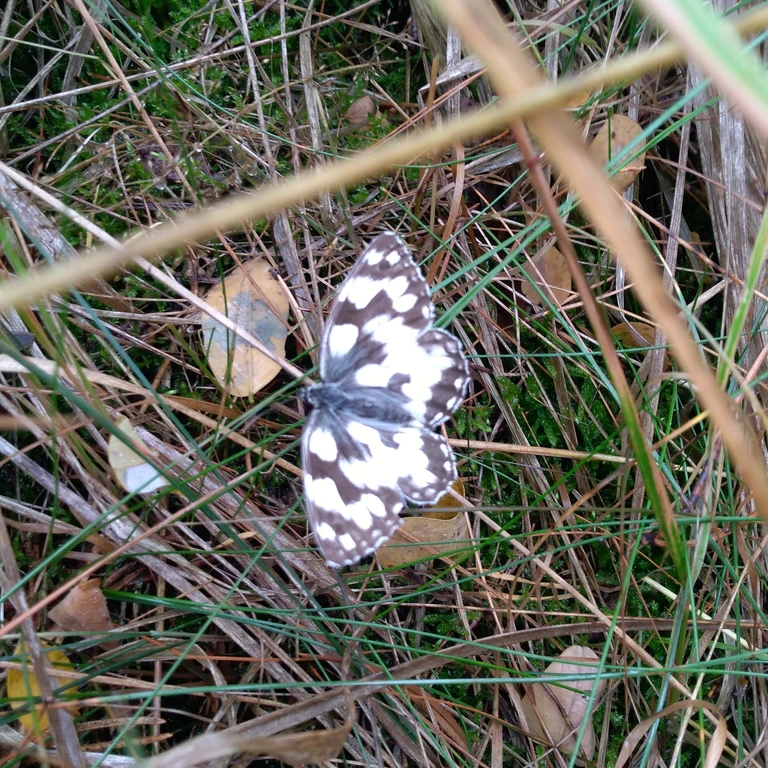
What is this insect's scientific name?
Melanargia galathea
